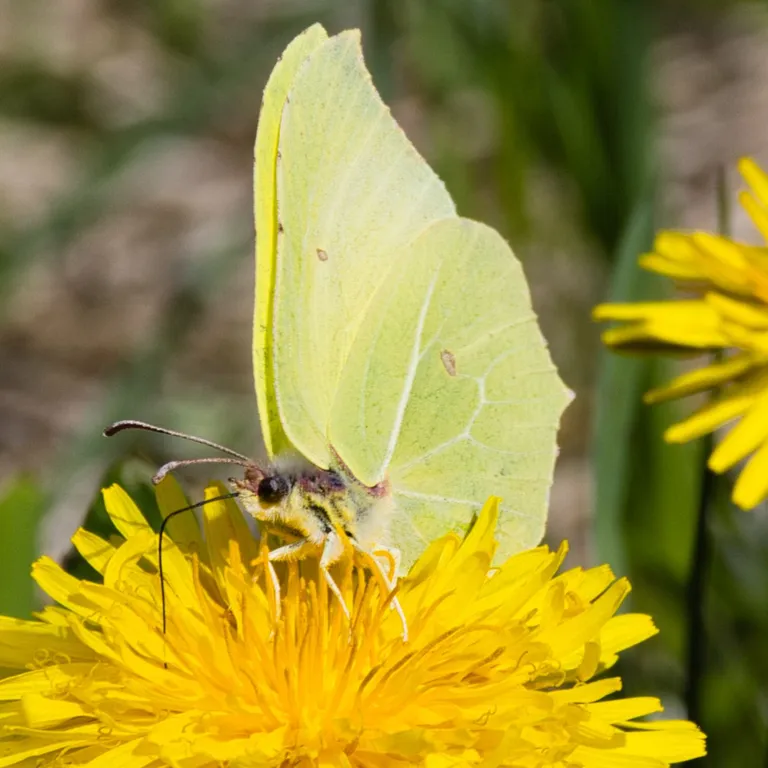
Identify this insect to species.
Gonepteryx rhamni
